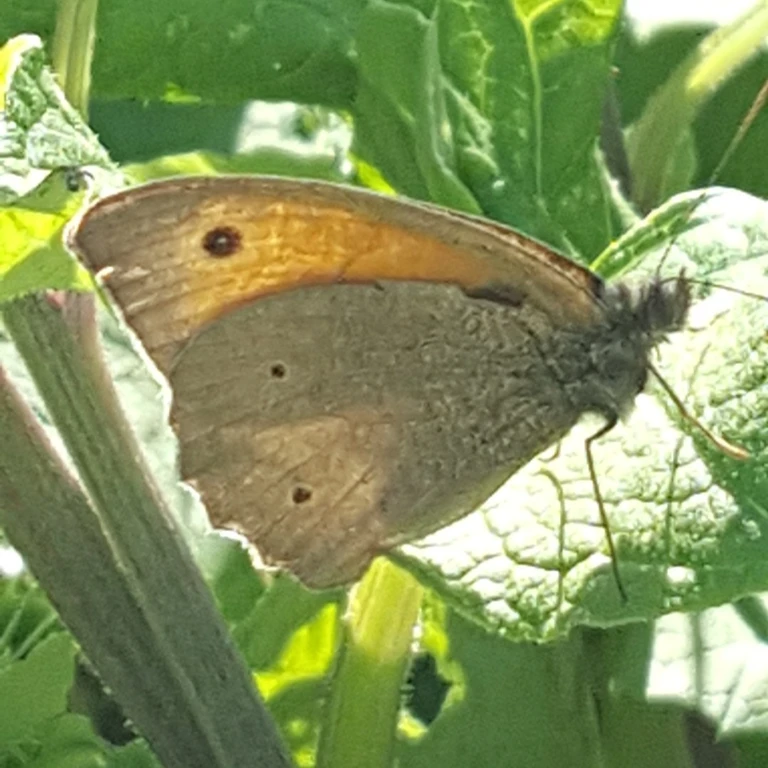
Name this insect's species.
Maniola jurtina
